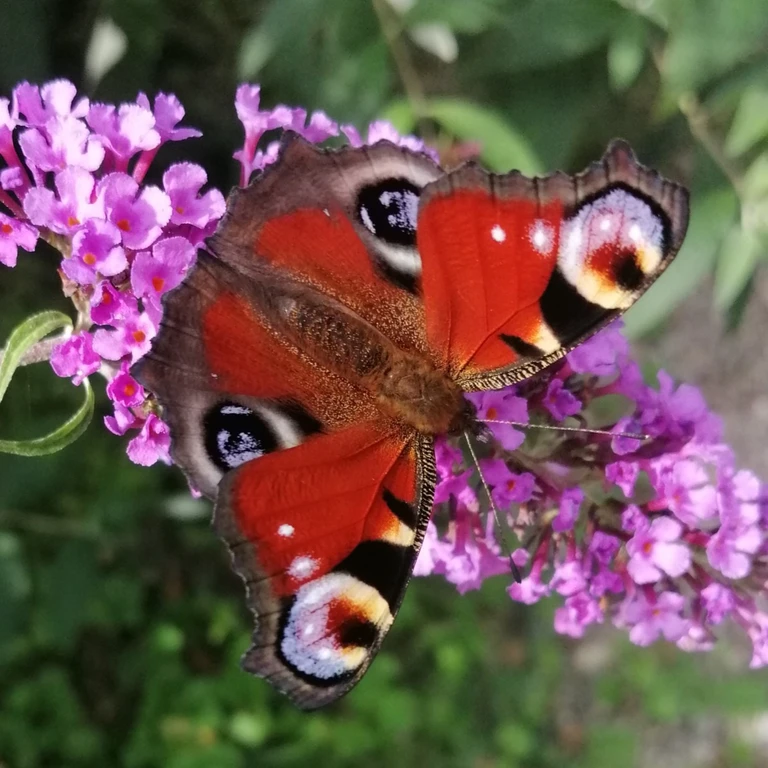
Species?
Aglais io
